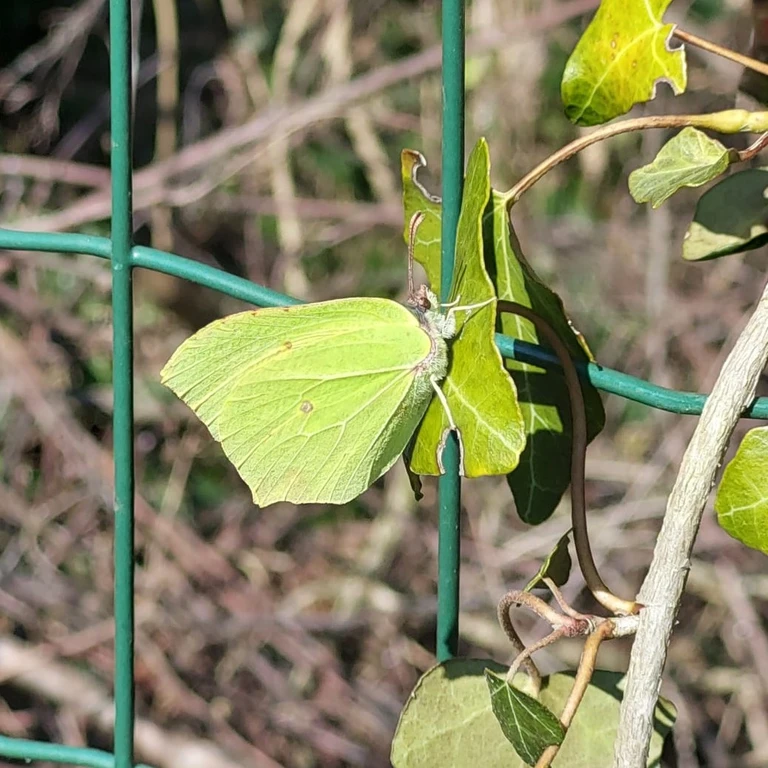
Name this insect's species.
Gonepteryx rhamni
